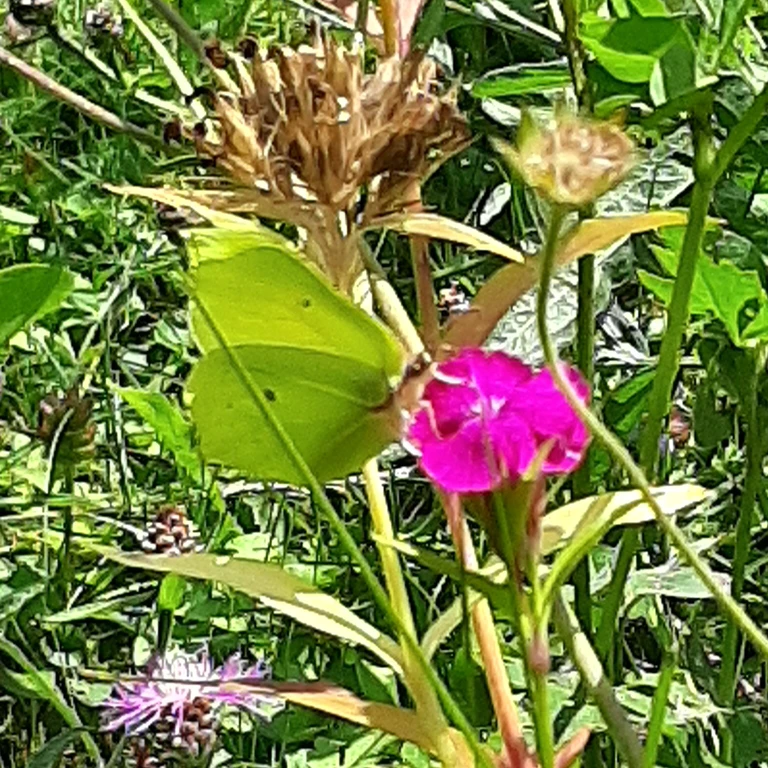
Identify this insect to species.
Gonepteryx rhamni
